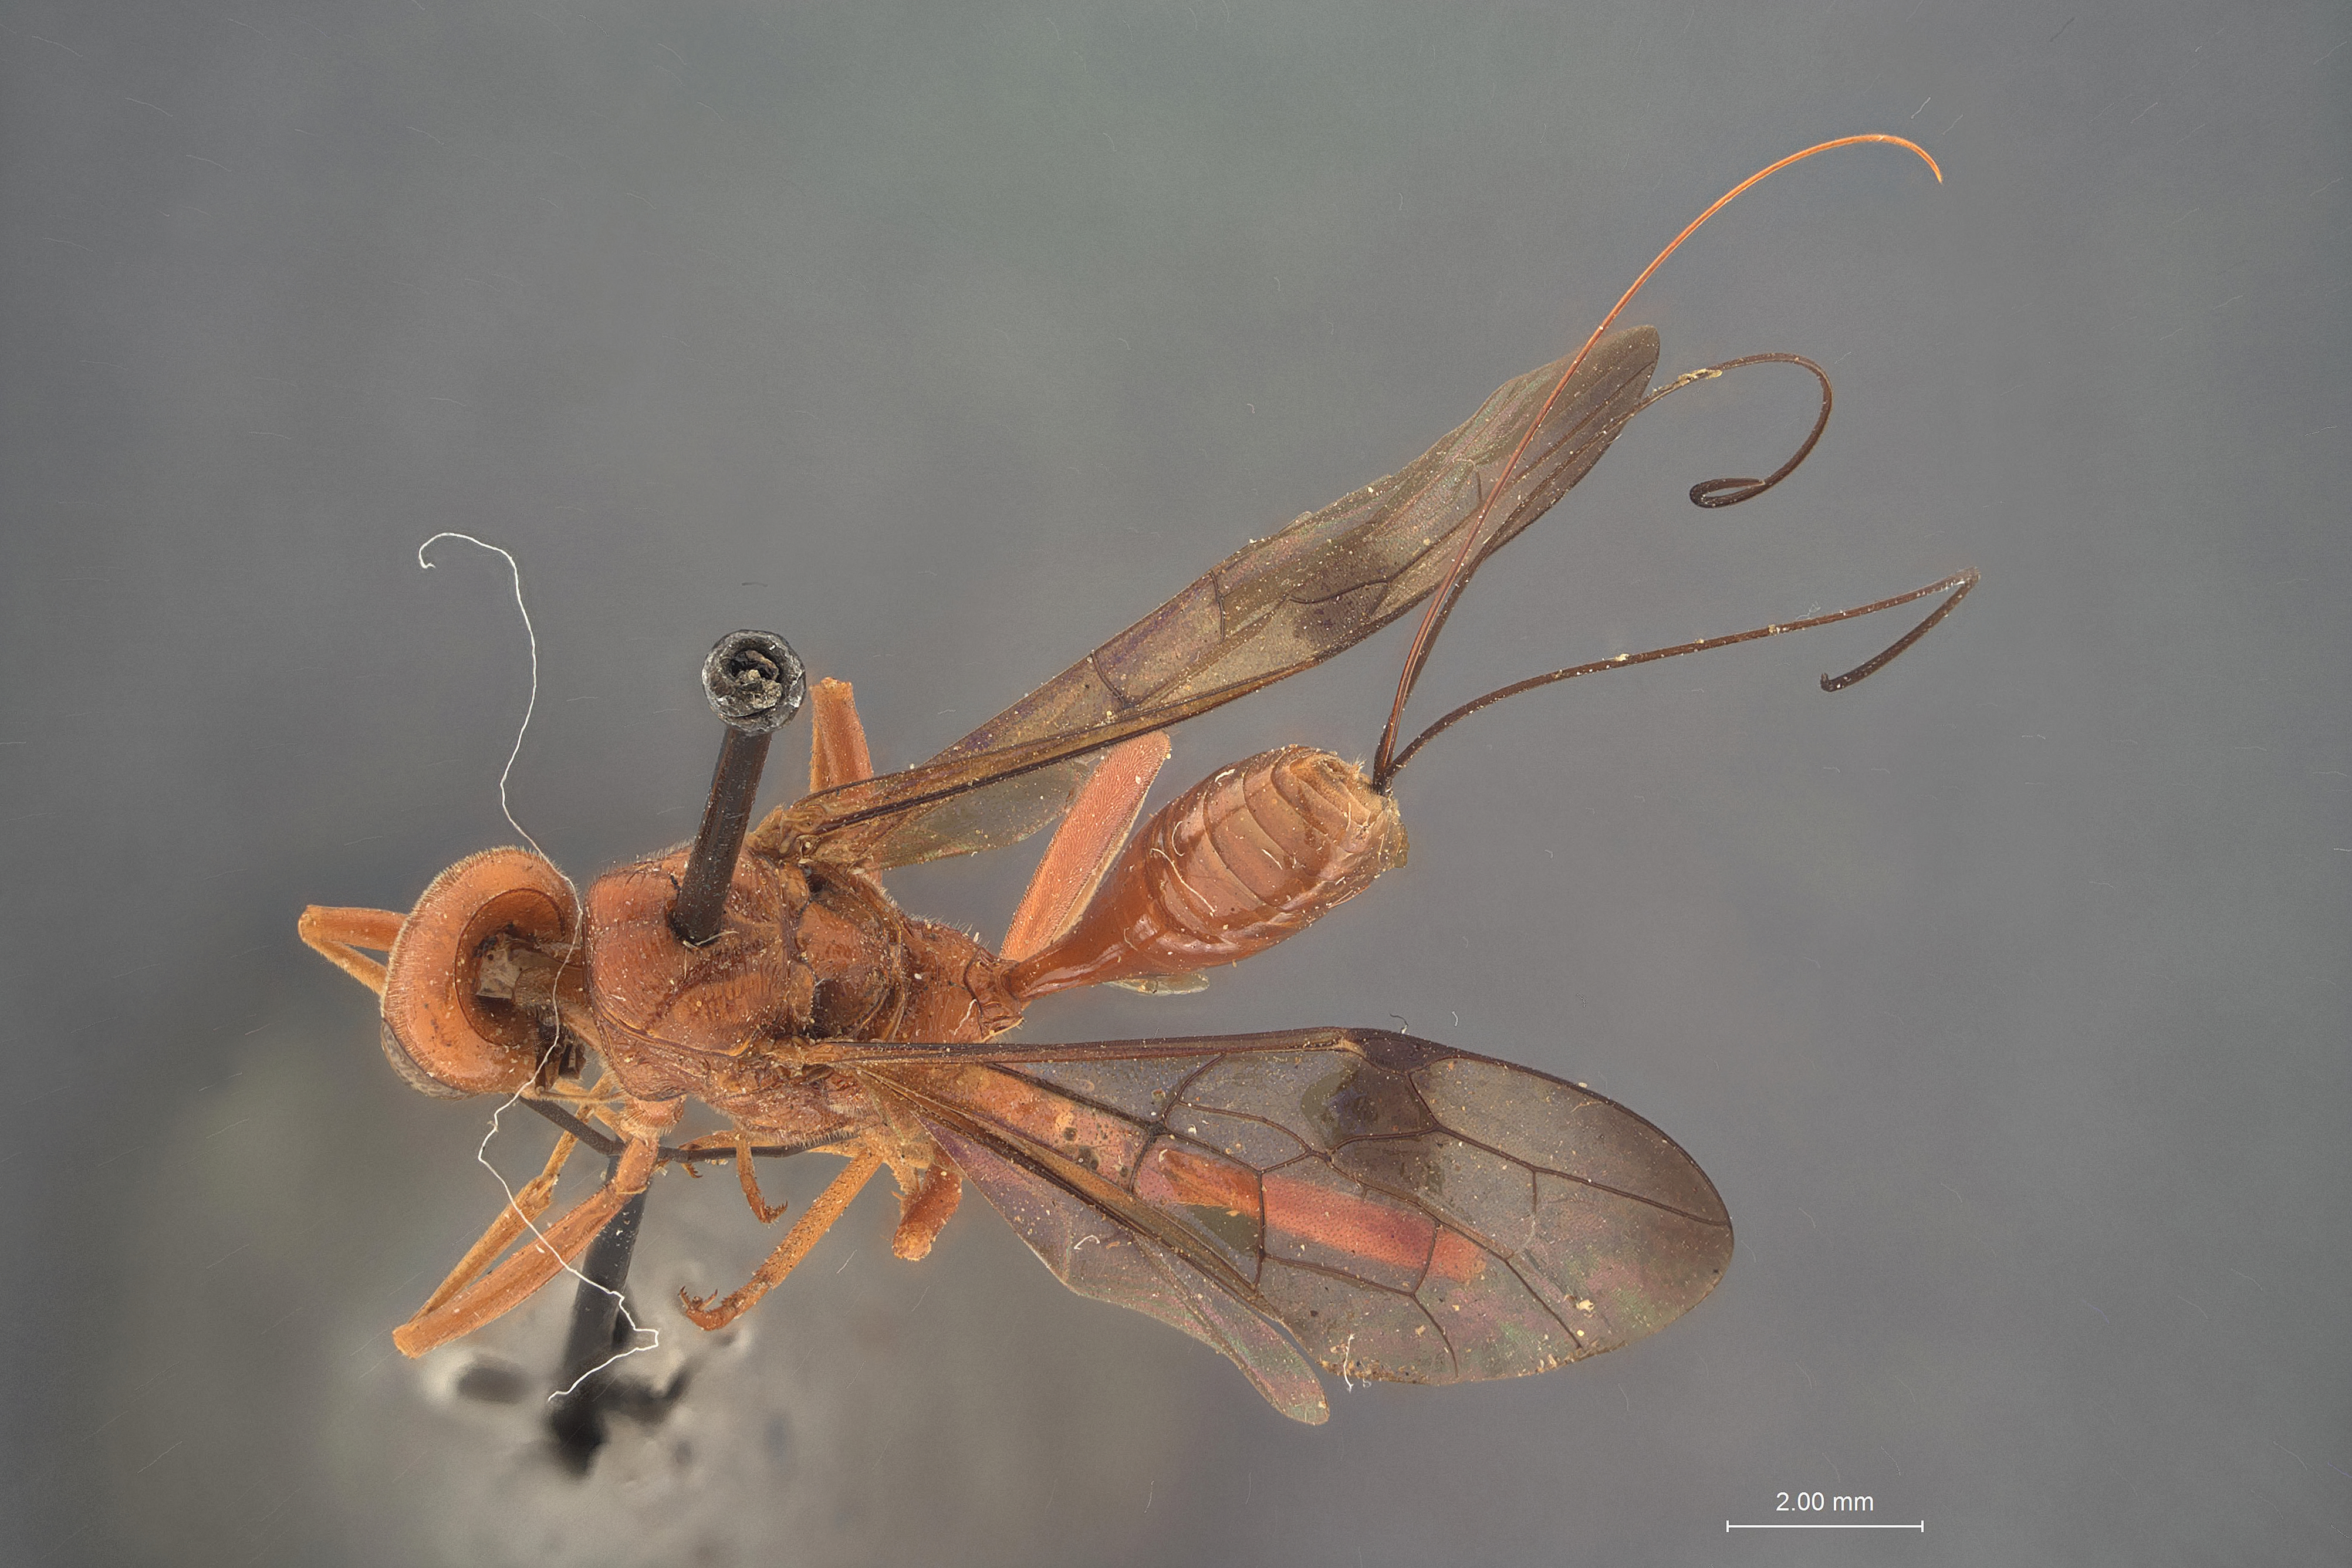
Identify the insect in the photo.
Aulacostethus occidentalis
